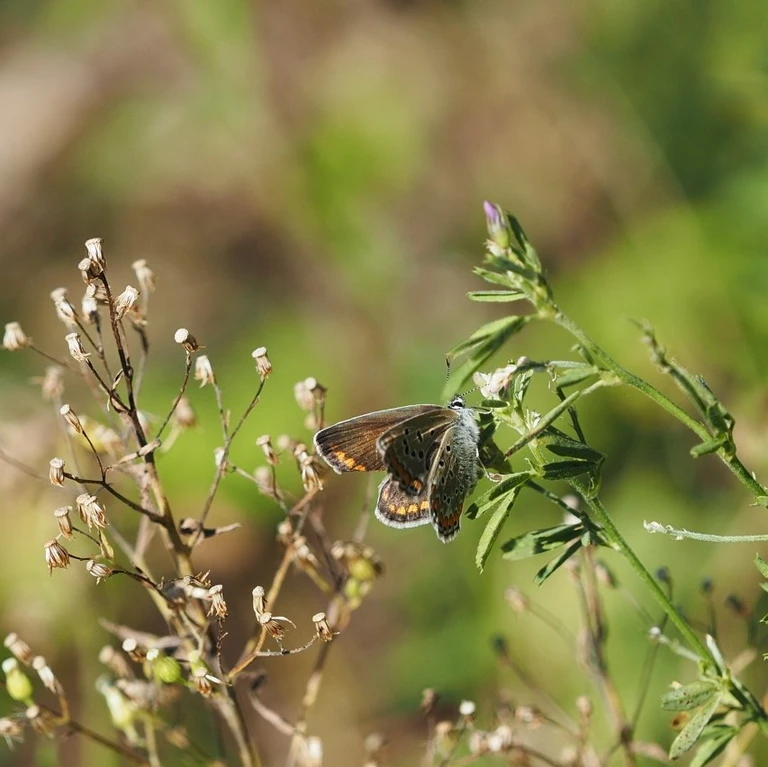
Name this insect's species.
Polyommatus icarus
